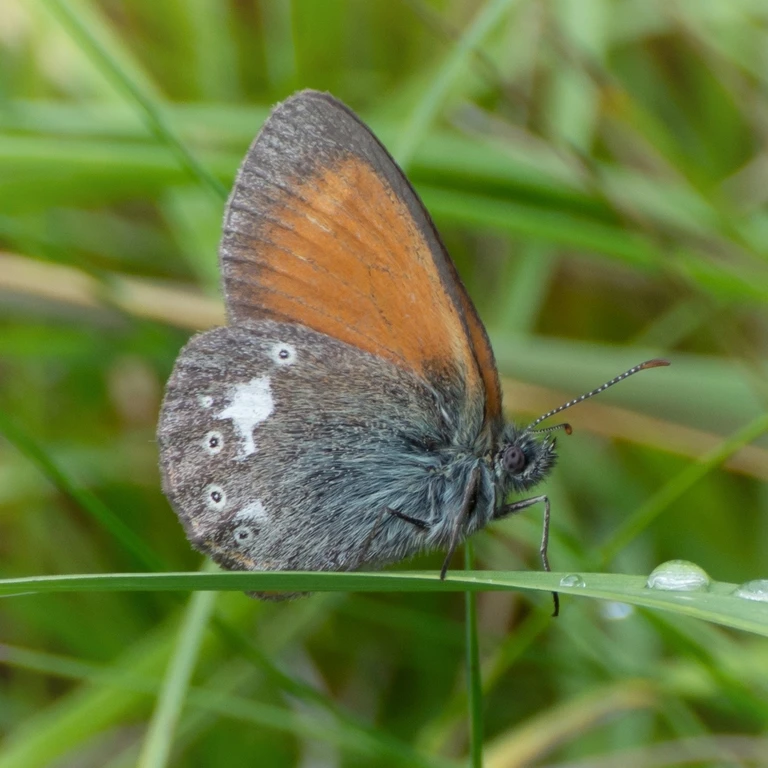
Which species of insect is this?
Coenonympha glycerion (also Coenonympha iphis)
